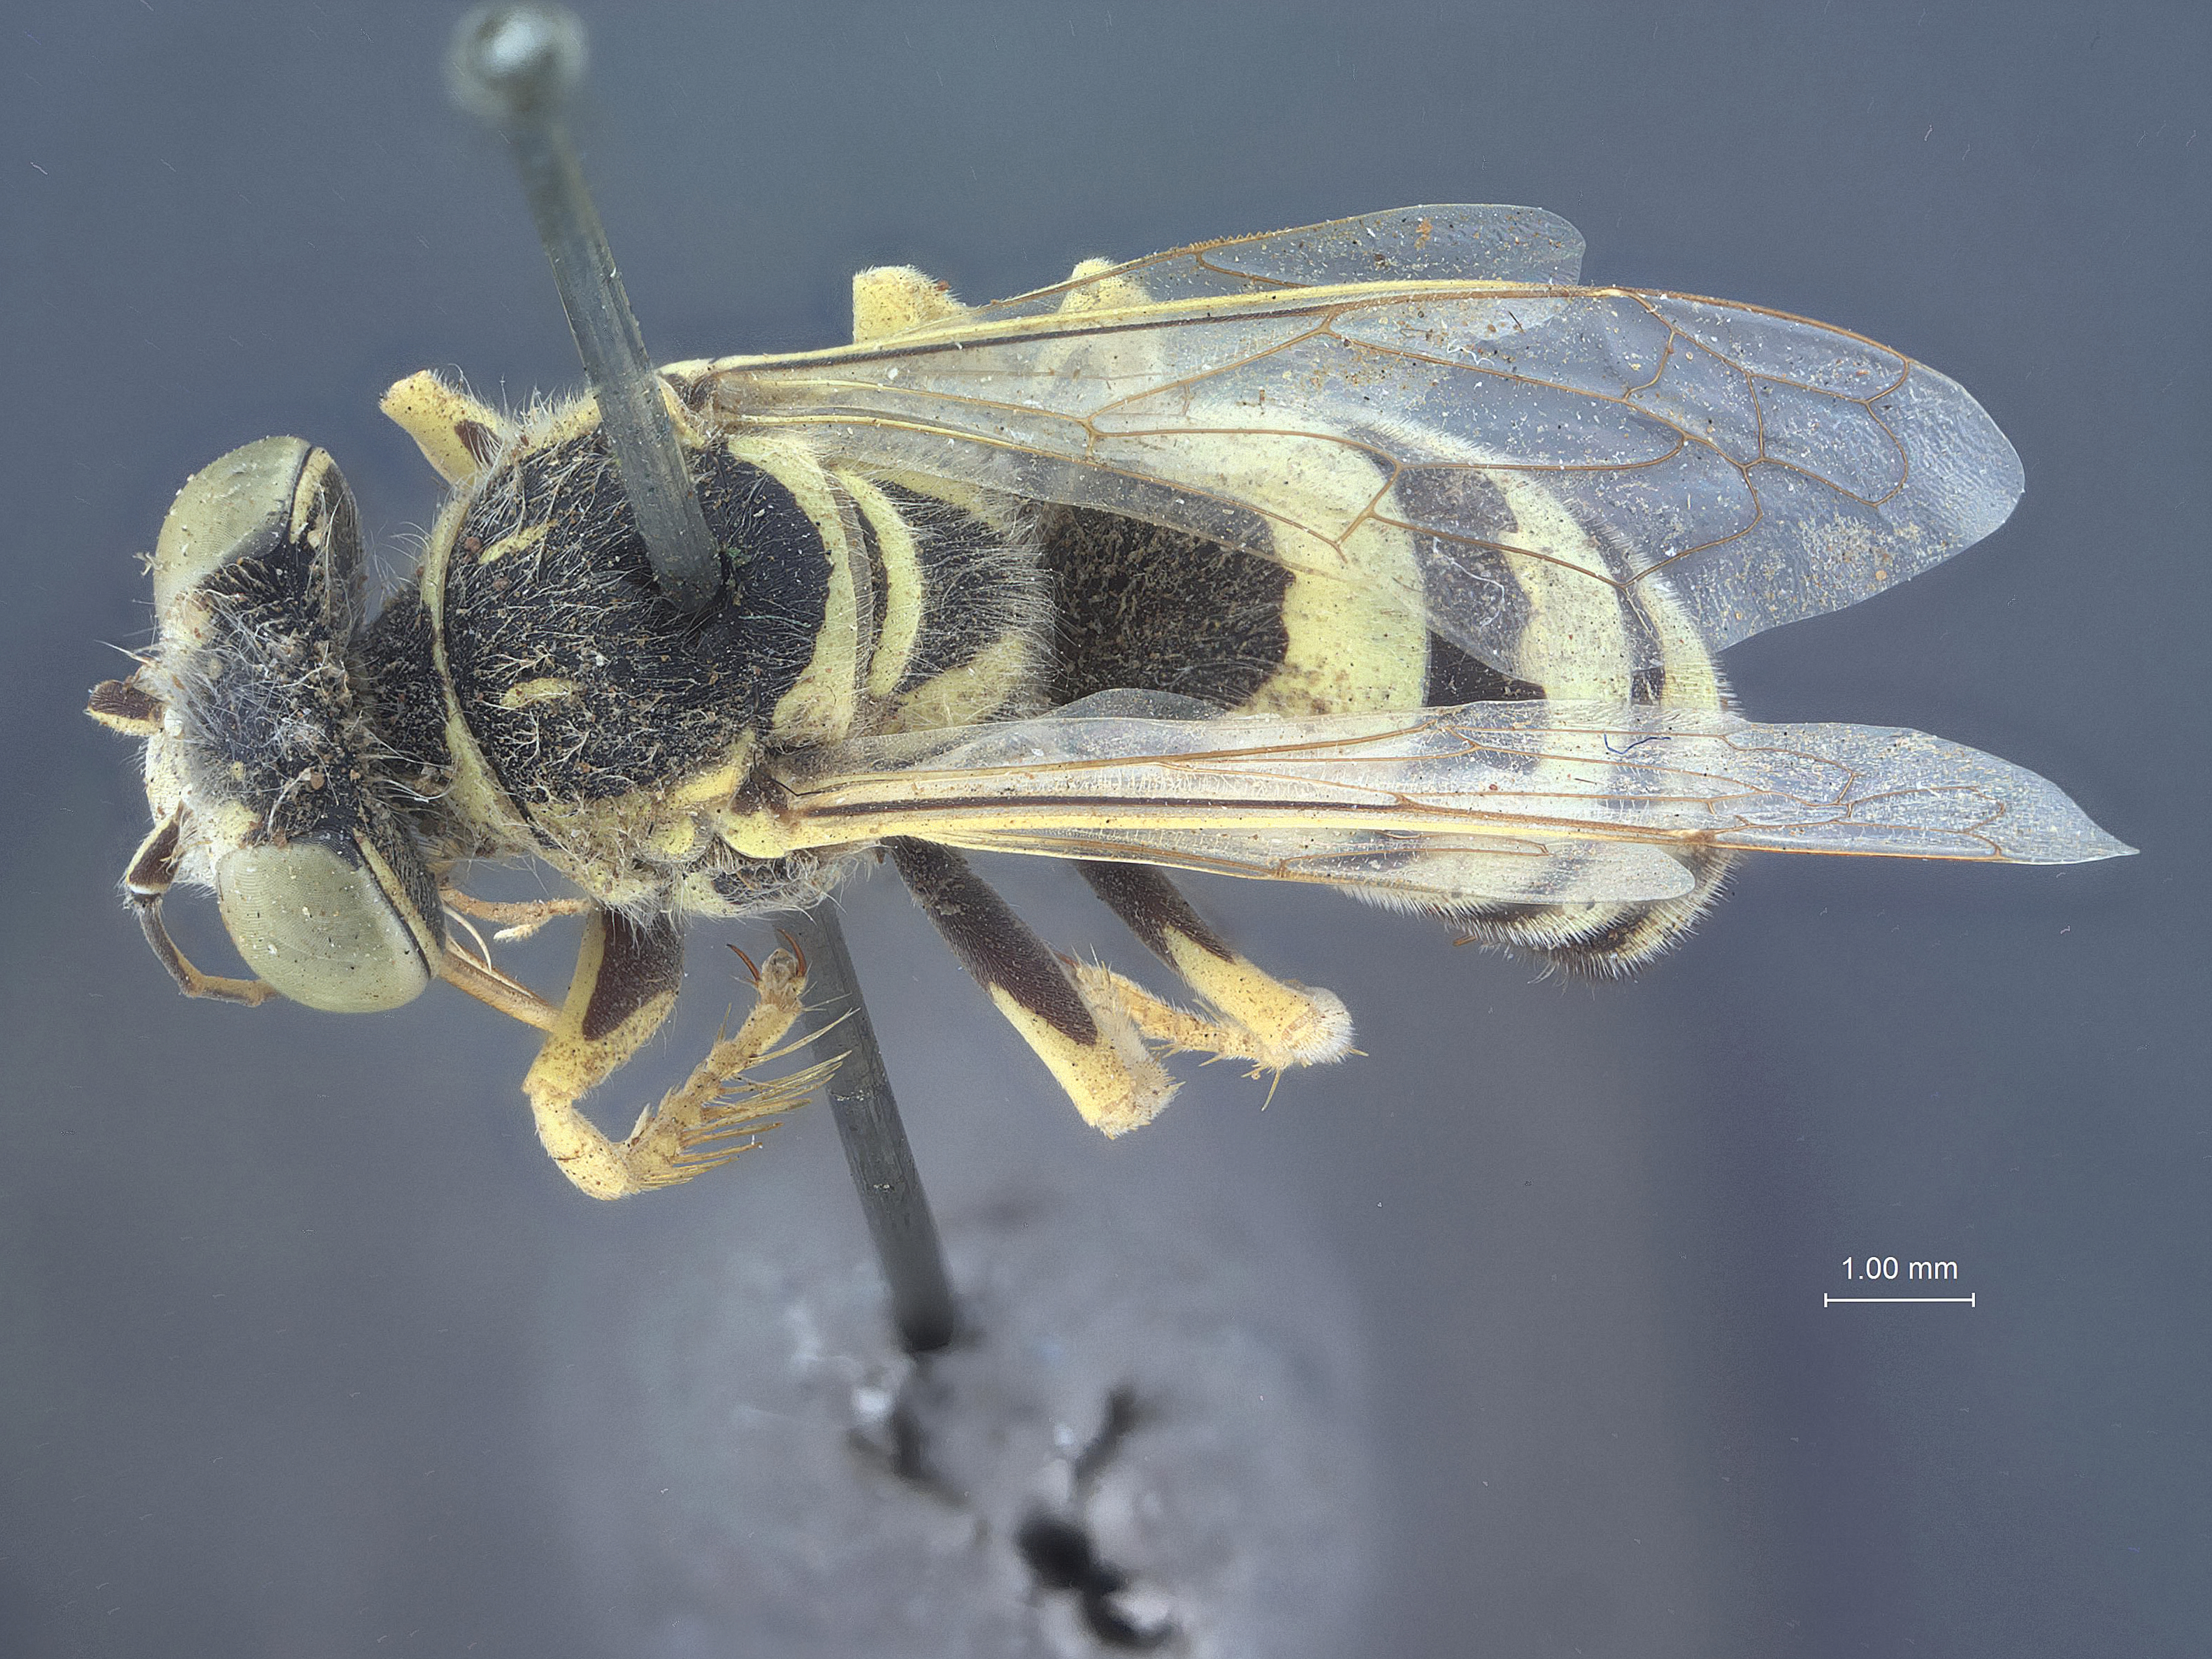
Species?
Bembix rugosa
